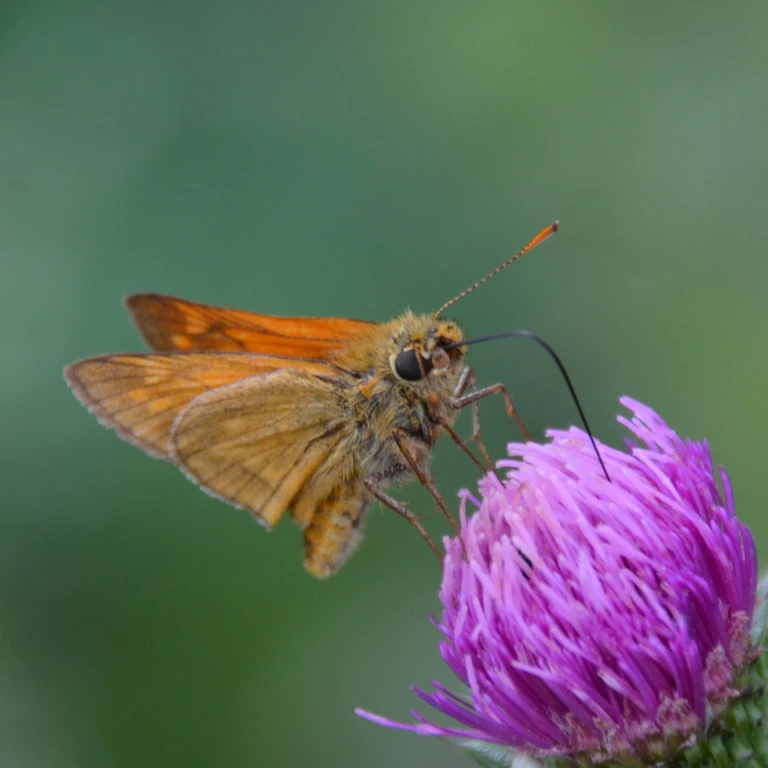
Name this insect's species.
Ochlodes sylvanus (also Ochlodes venata)
